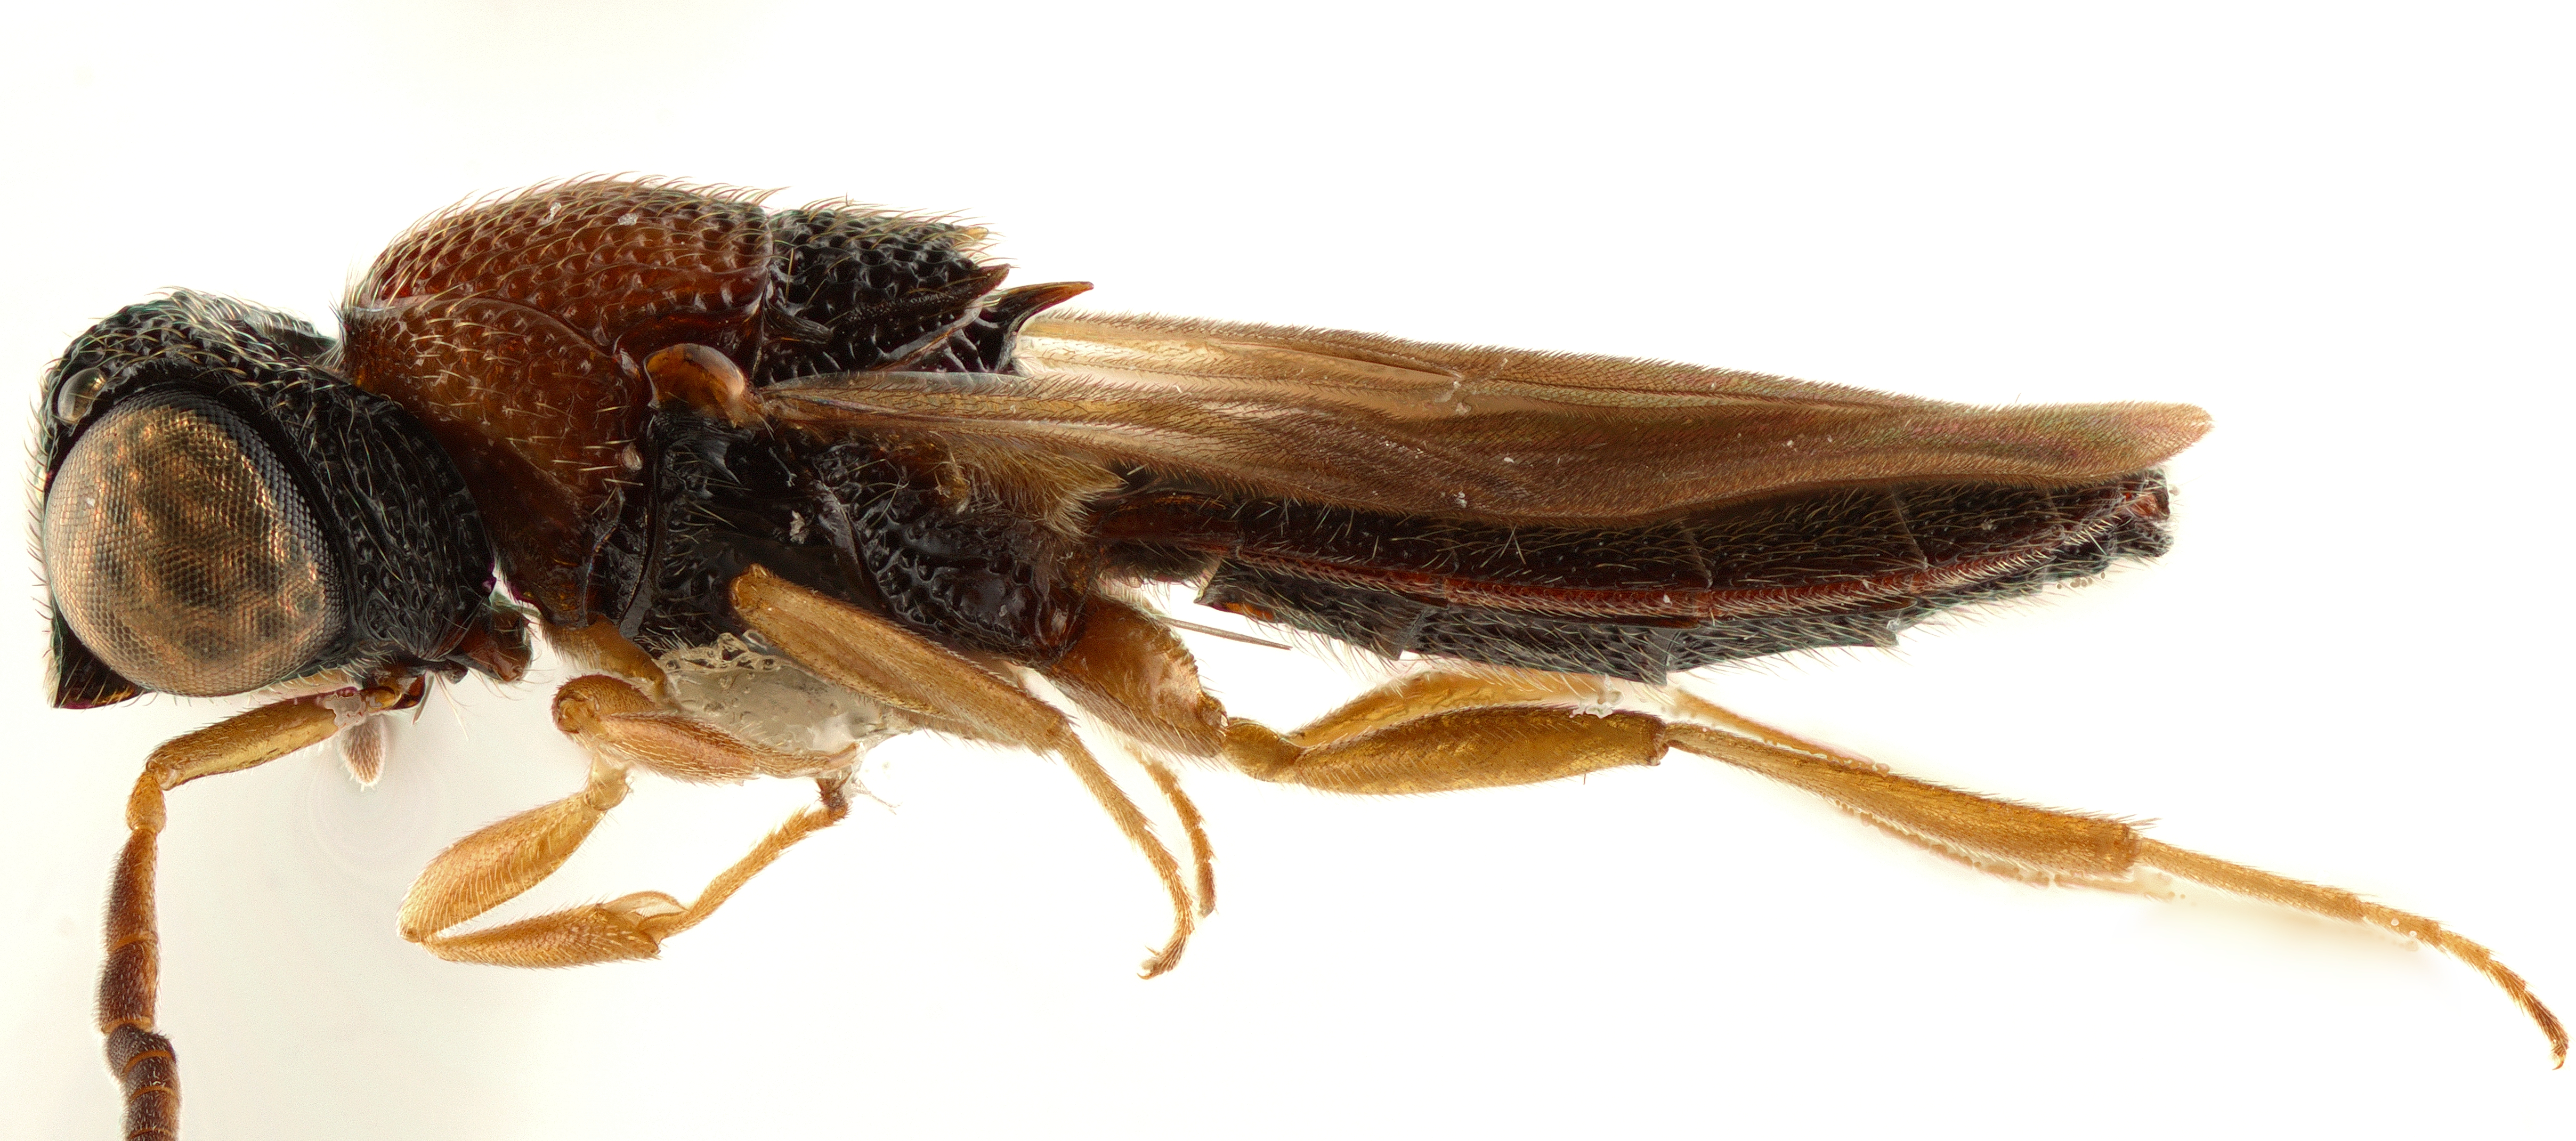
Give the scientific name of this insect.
Acanthoscelio radiatus
